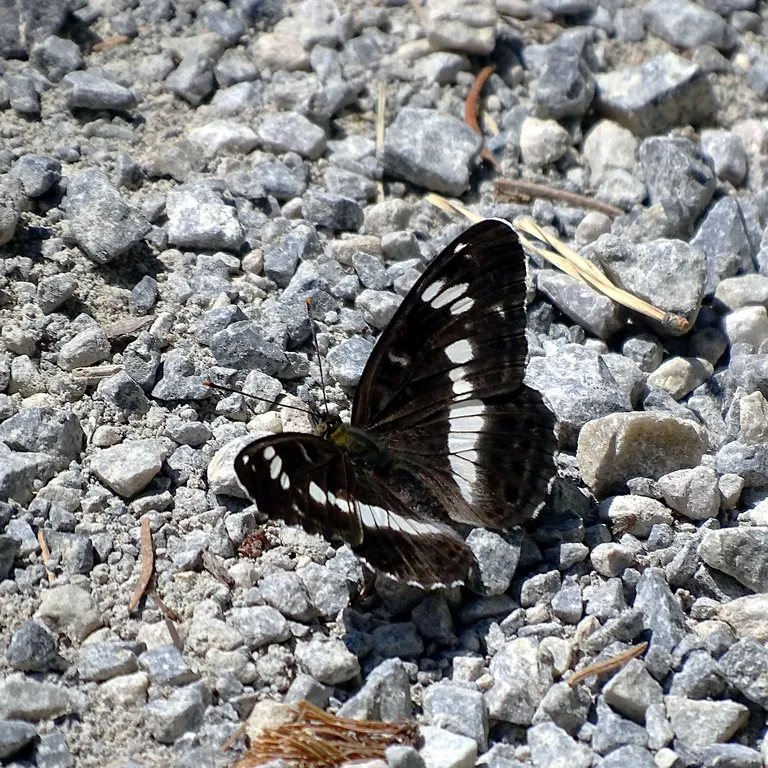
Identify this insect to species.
Limenitis camilla (also Ladoga camilla)
